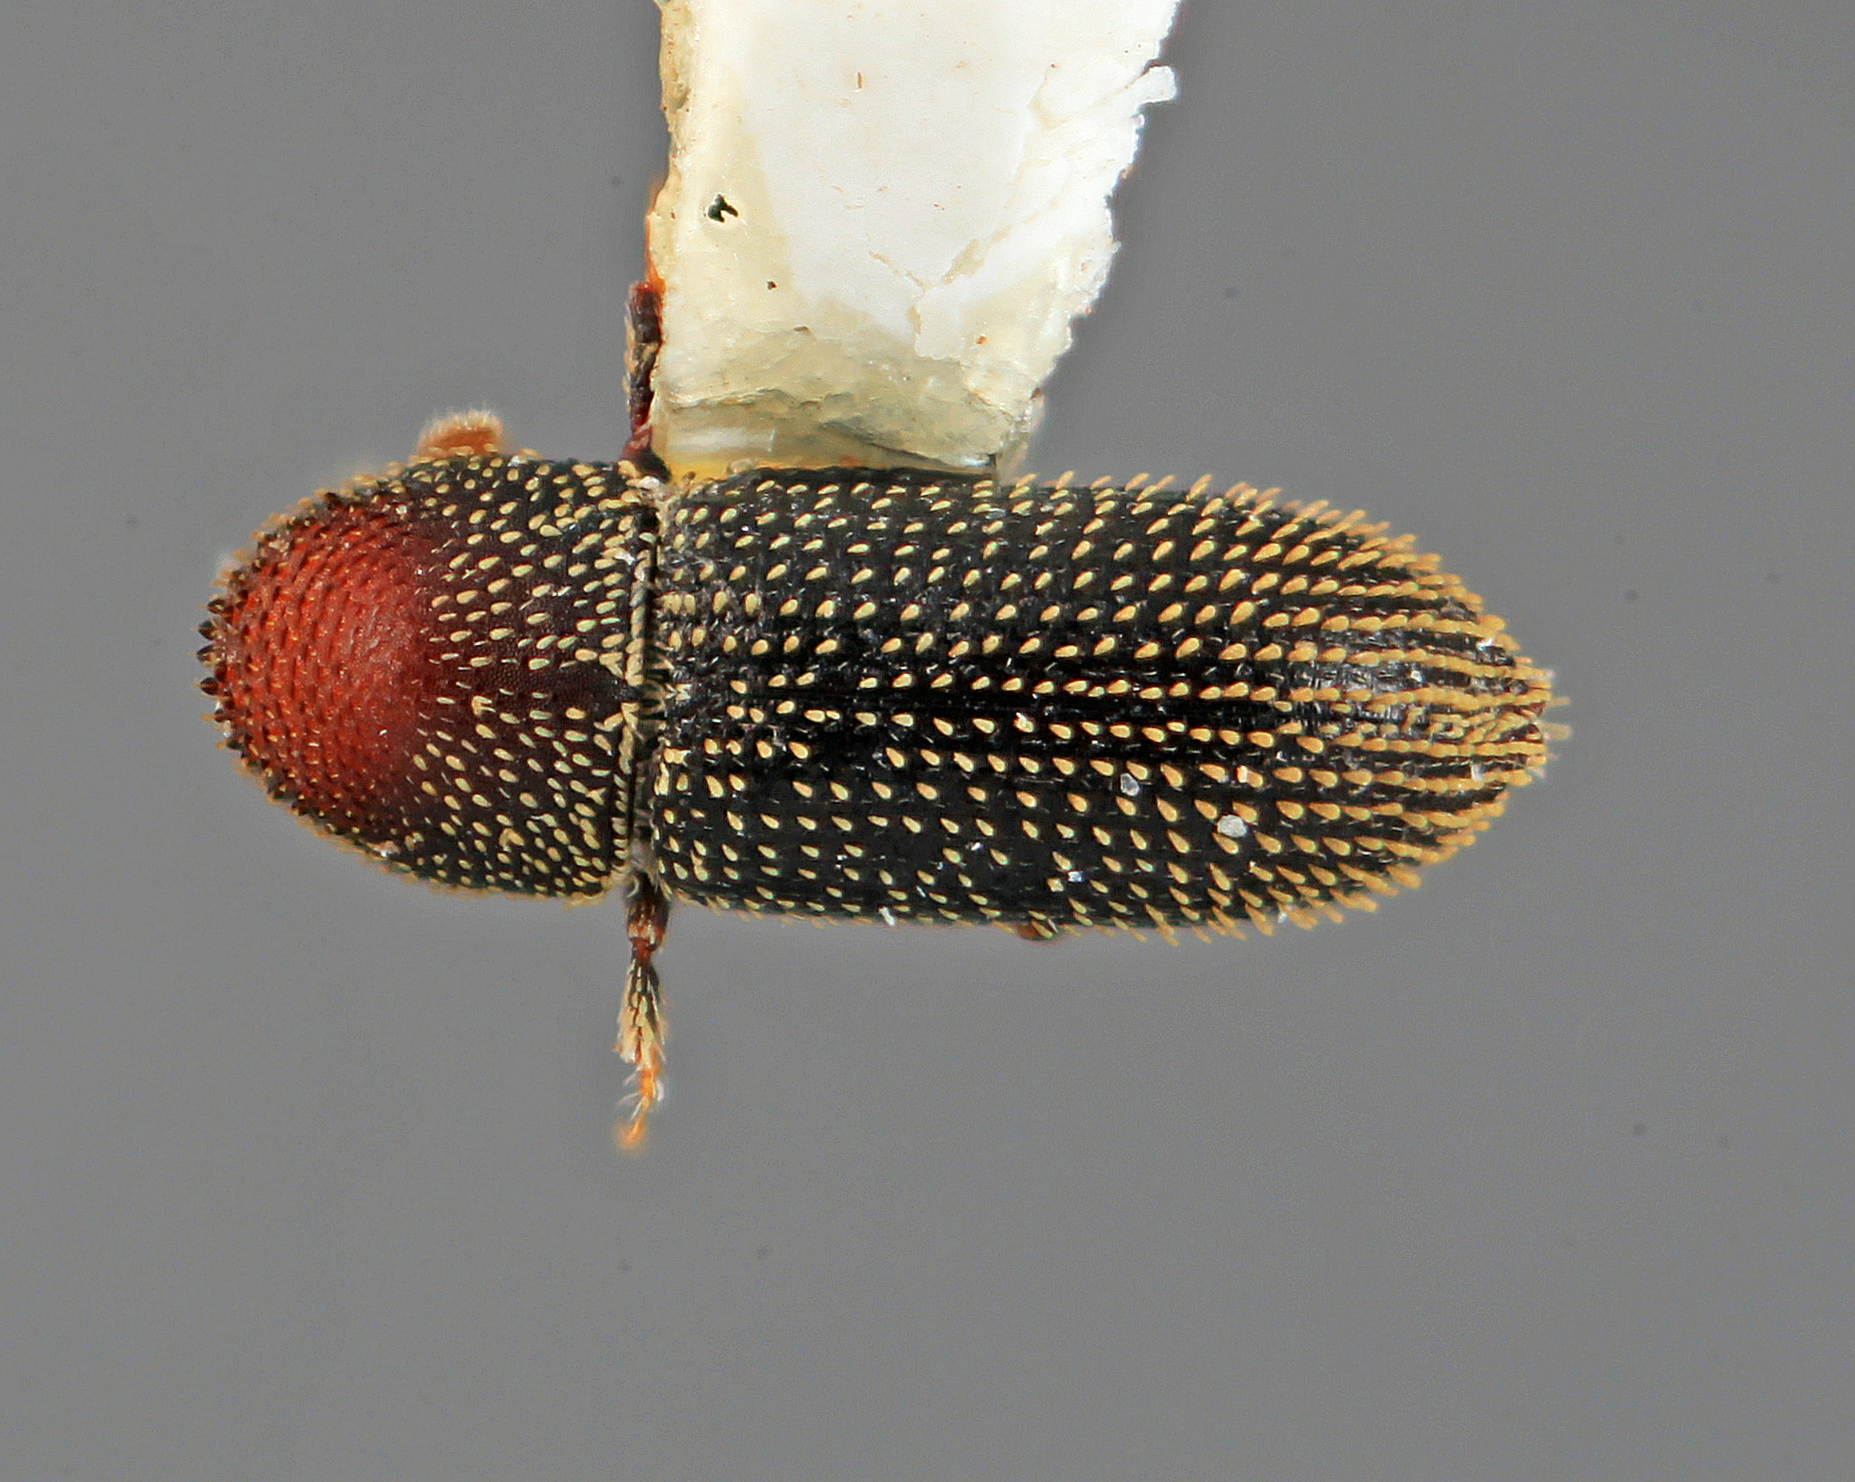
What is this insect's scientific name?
Micracisella nigrella (also Micracis nigrella)
